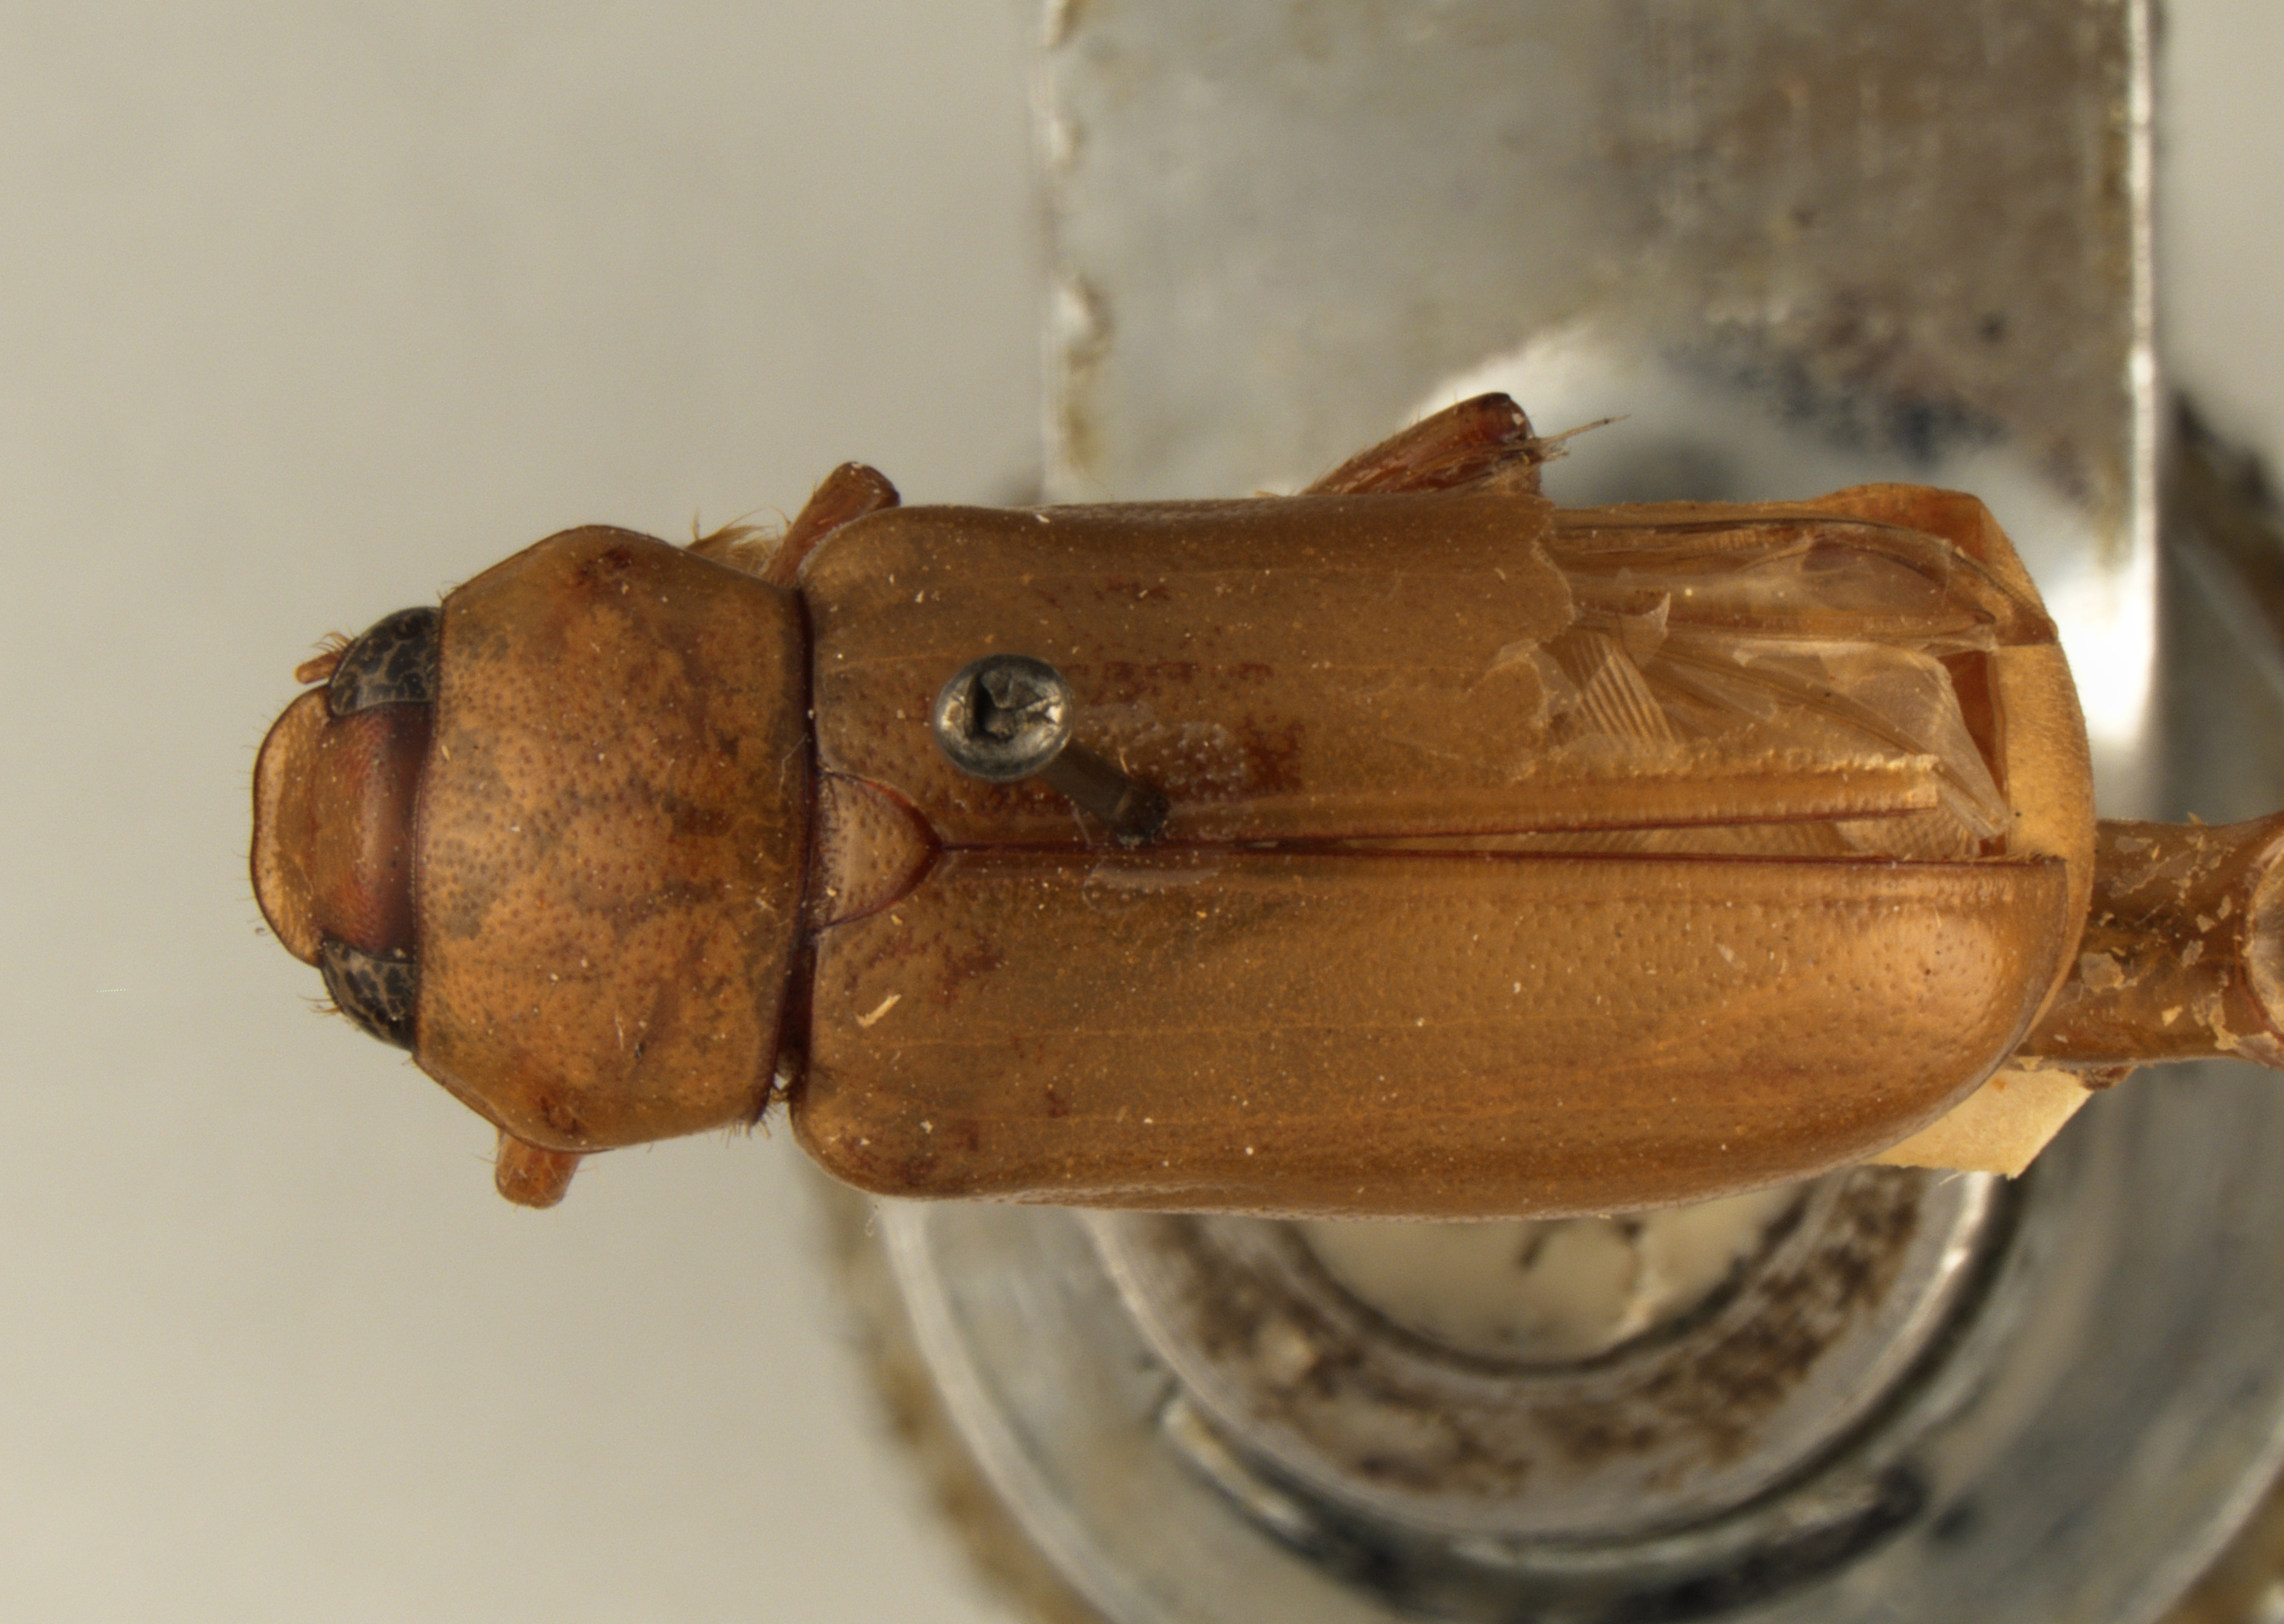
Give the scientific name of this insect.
Chlaenobia dissimilis
